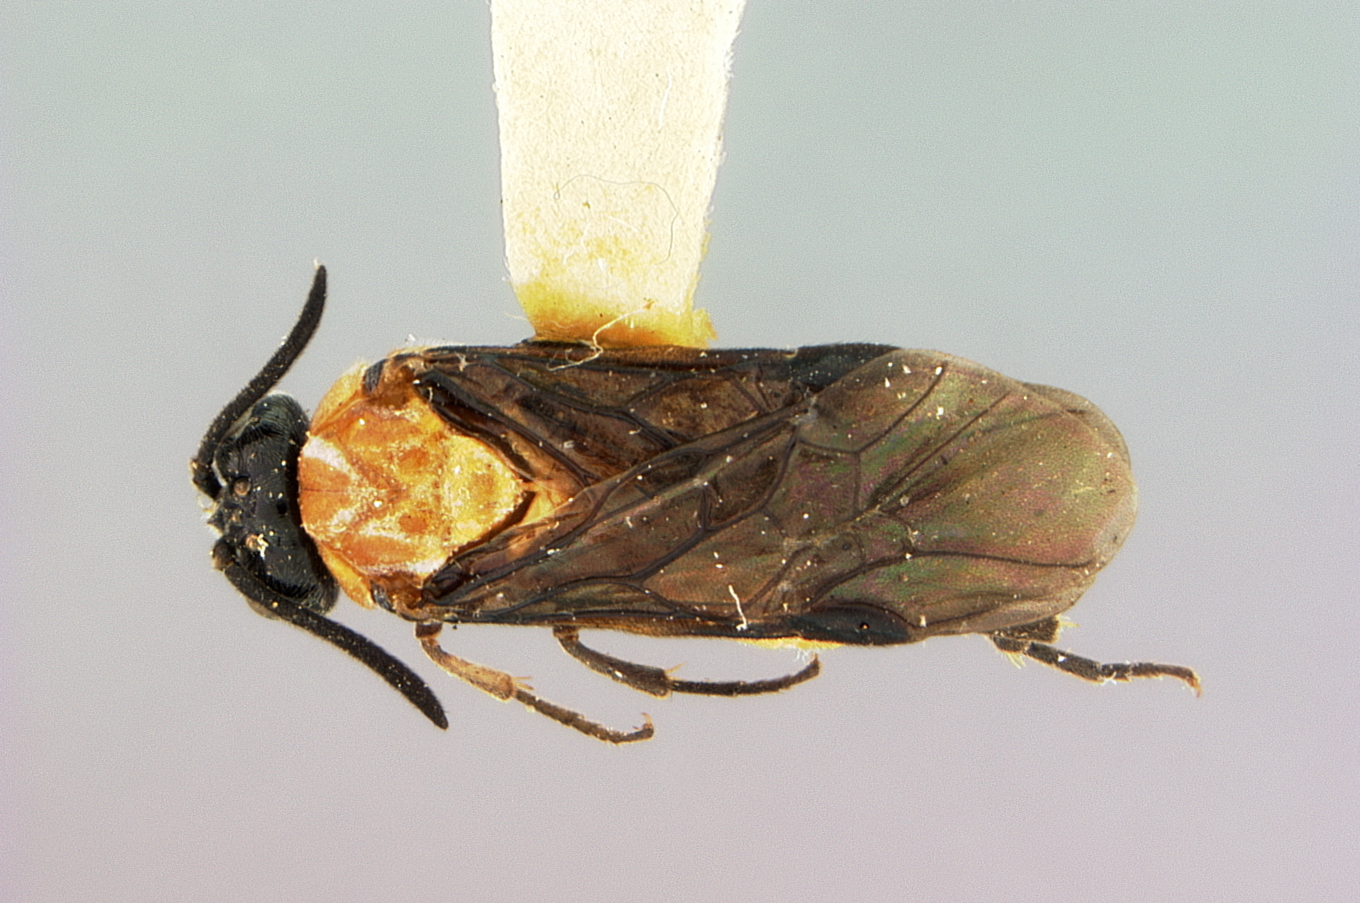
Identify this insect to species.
Sphacophilus orus
